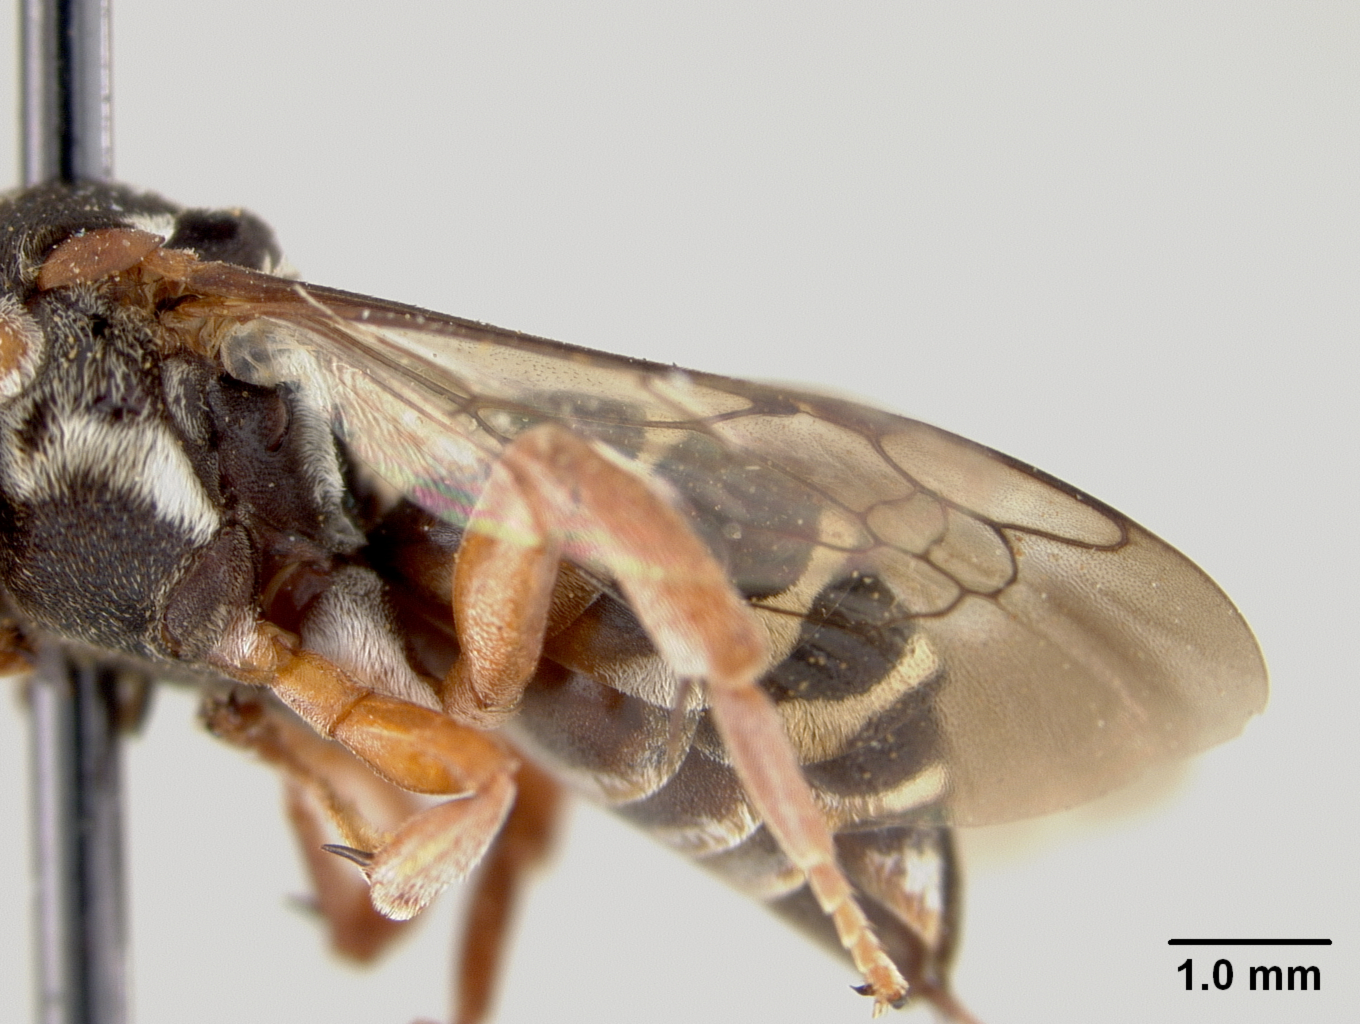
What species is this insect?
Epeolus rufotegularis
